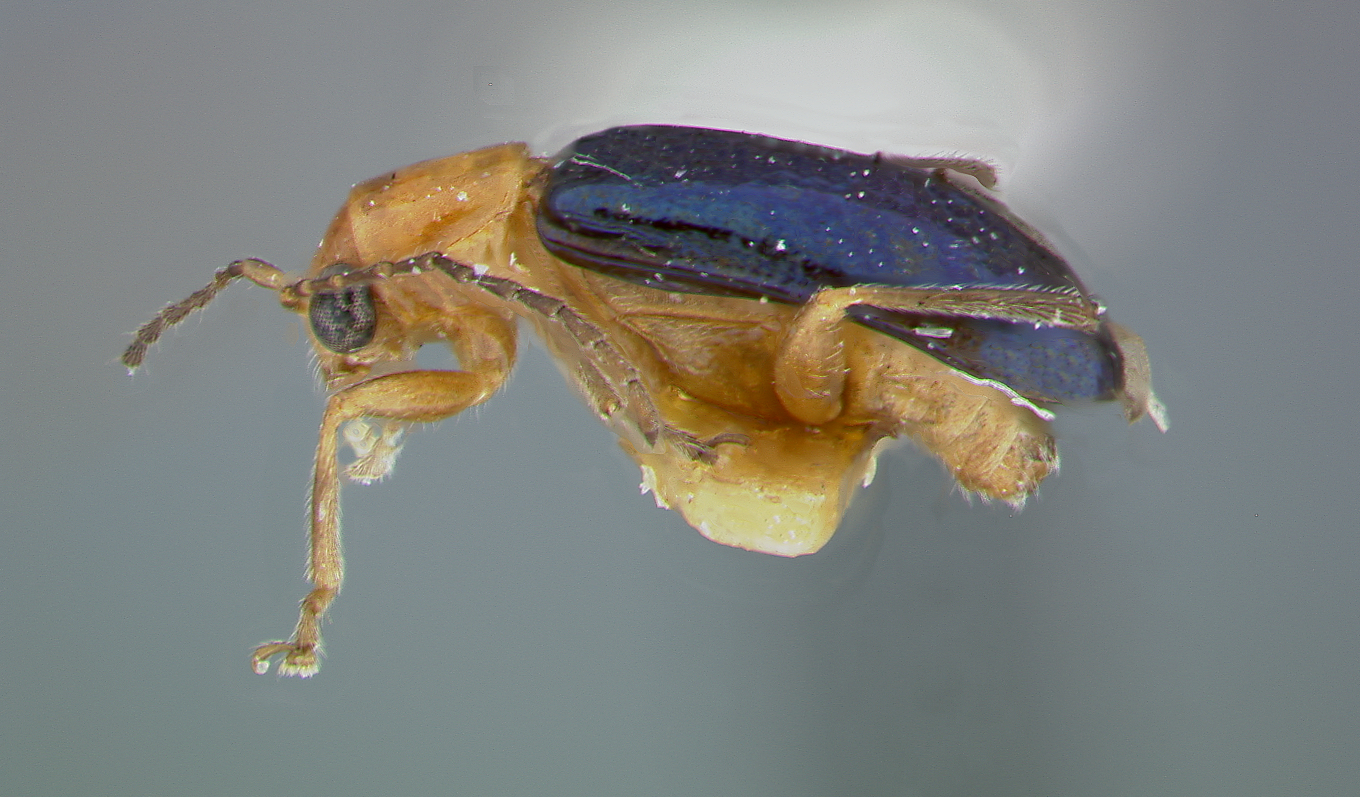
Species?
Ectmesopus angusticollis
